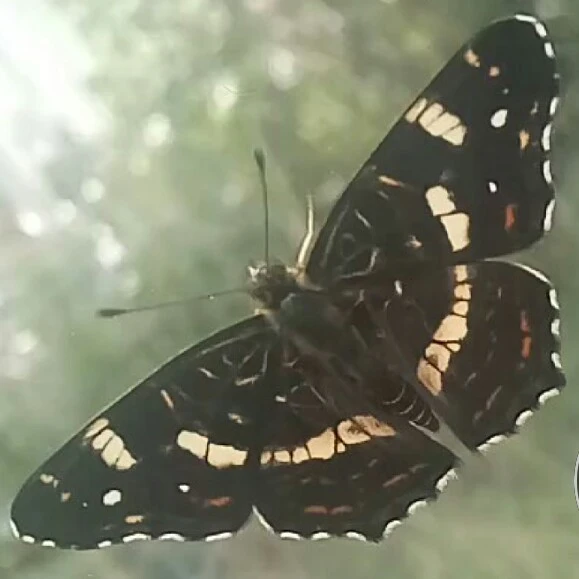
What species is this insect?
Araschnia levana
